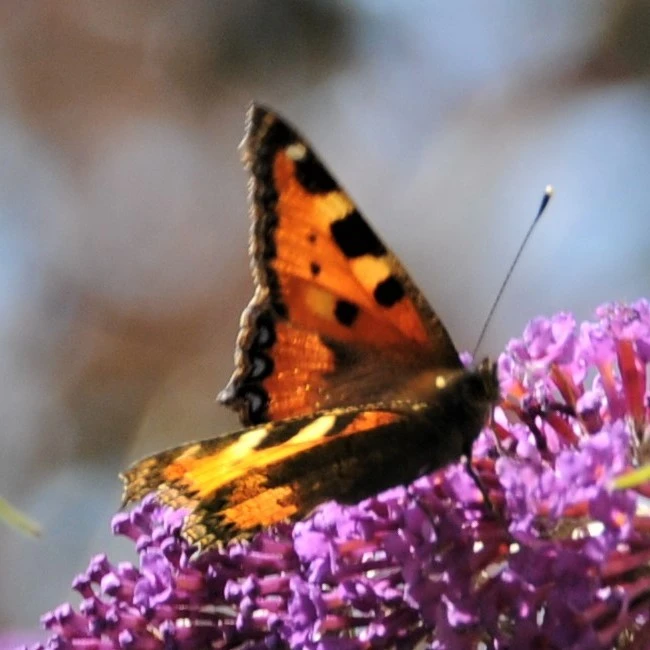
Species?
Aglais urticae
